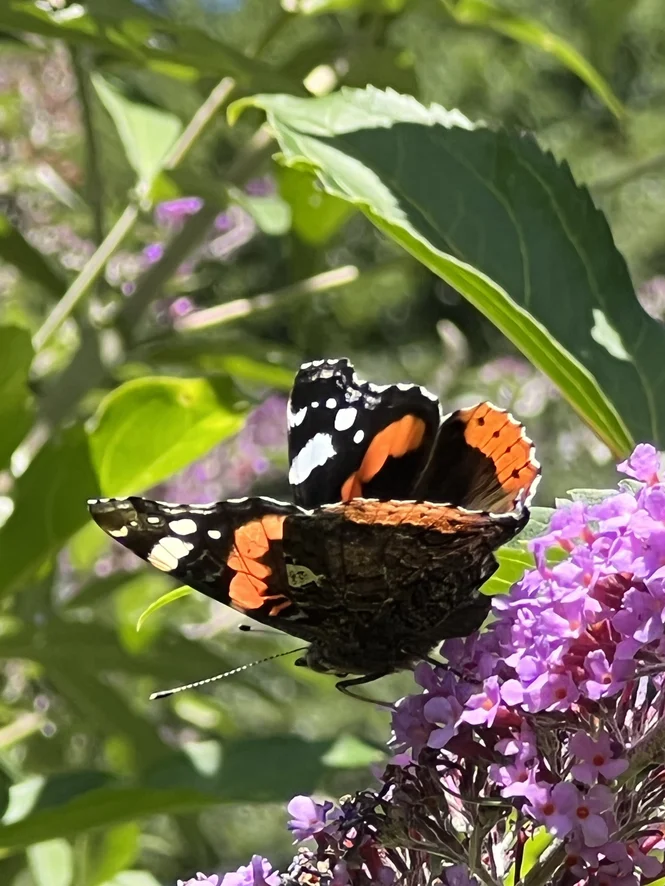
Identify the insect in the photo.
Vanessa atalanta
